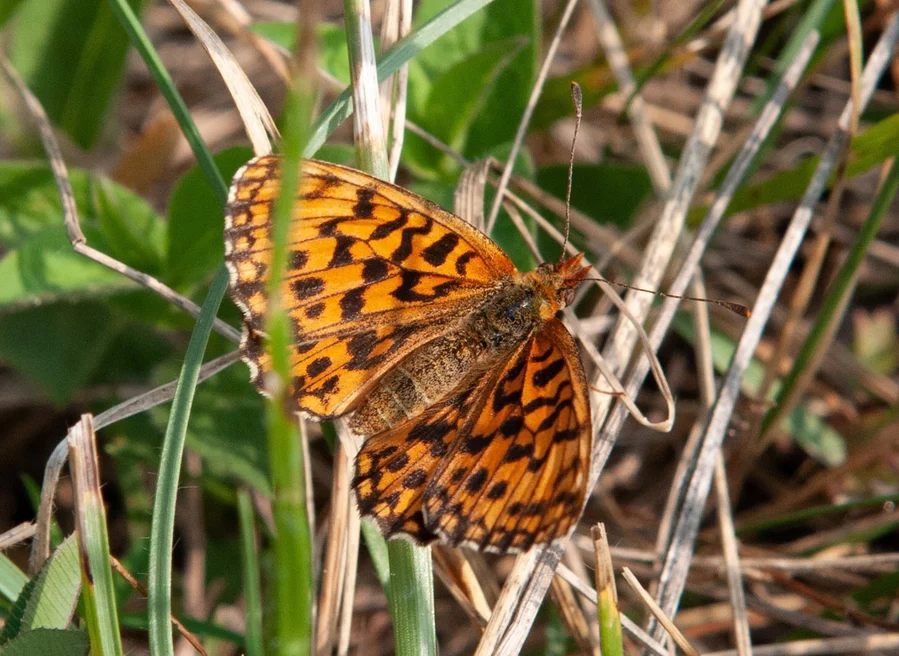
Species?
Boloria dia
